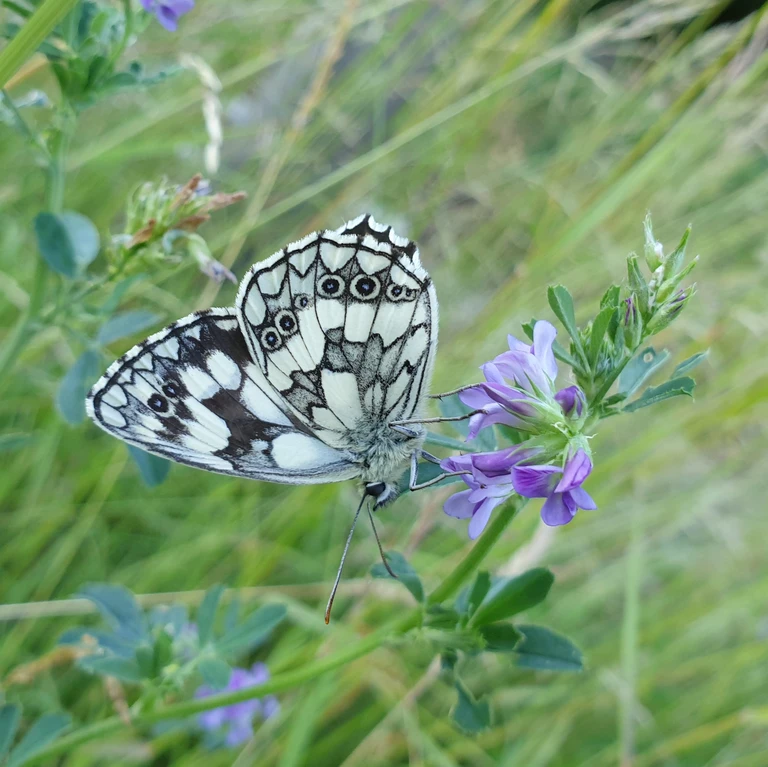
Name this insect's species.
Melanargia galathea
